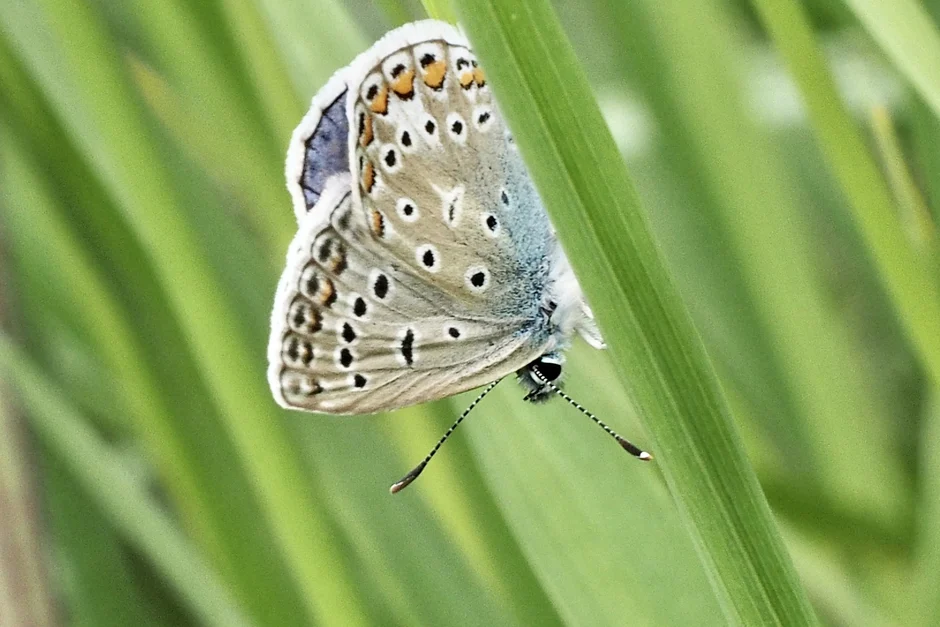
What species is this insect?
Polyommatus icarus
